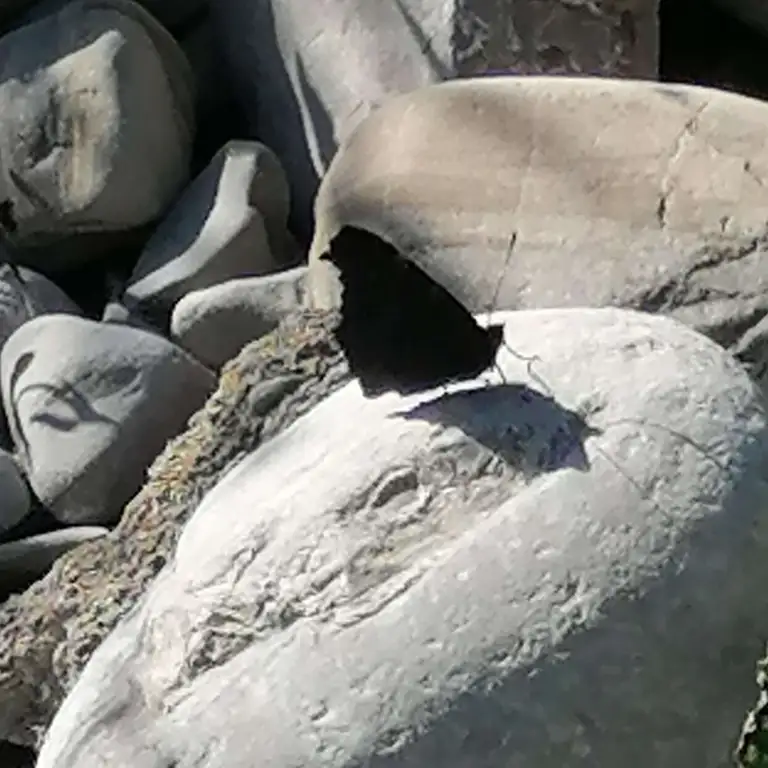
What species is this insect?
Aglais io
